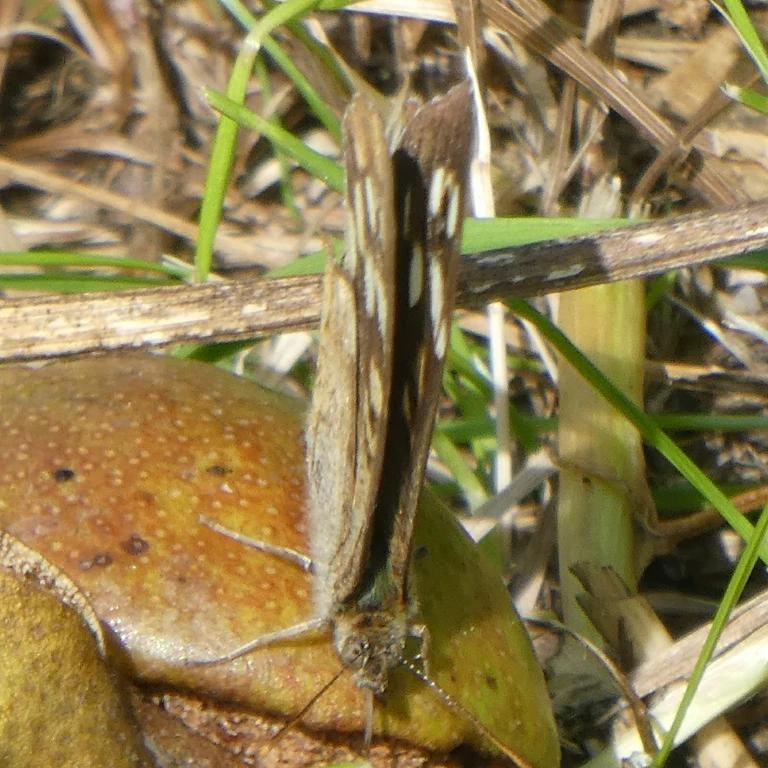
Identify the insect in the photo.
Pararge aegeria
